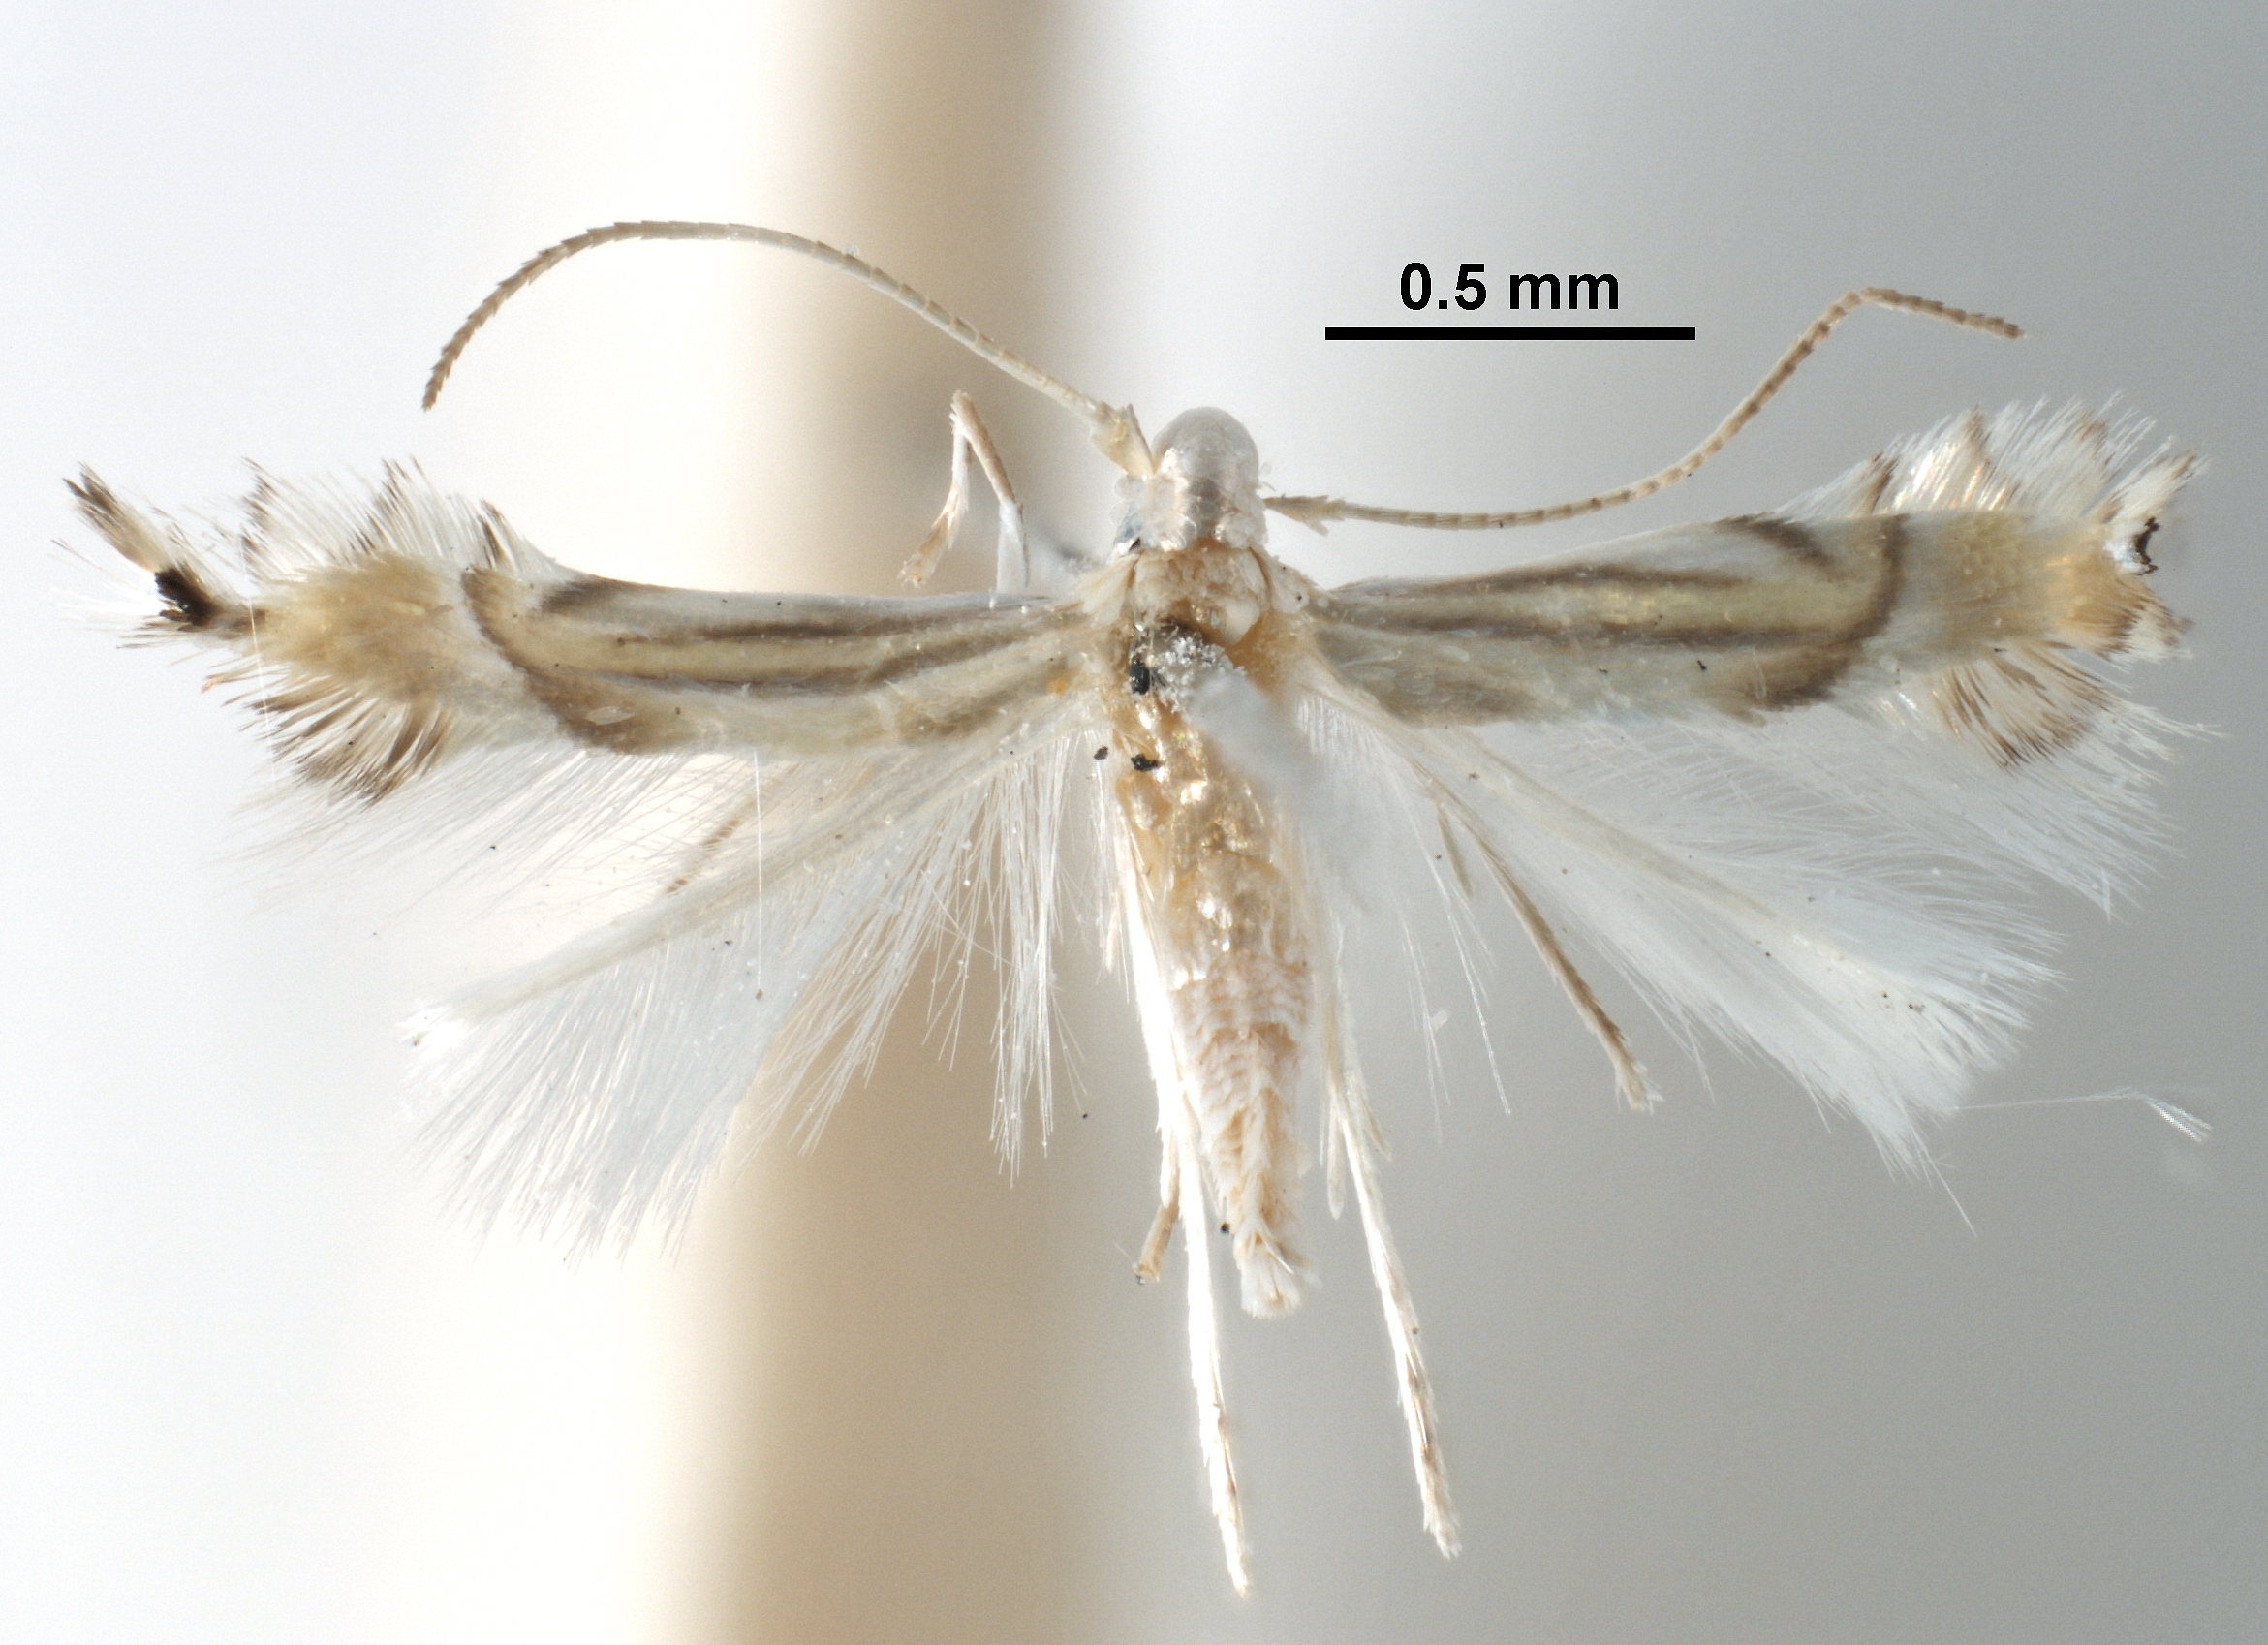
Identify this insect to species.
Phyllocnistis selenopa
